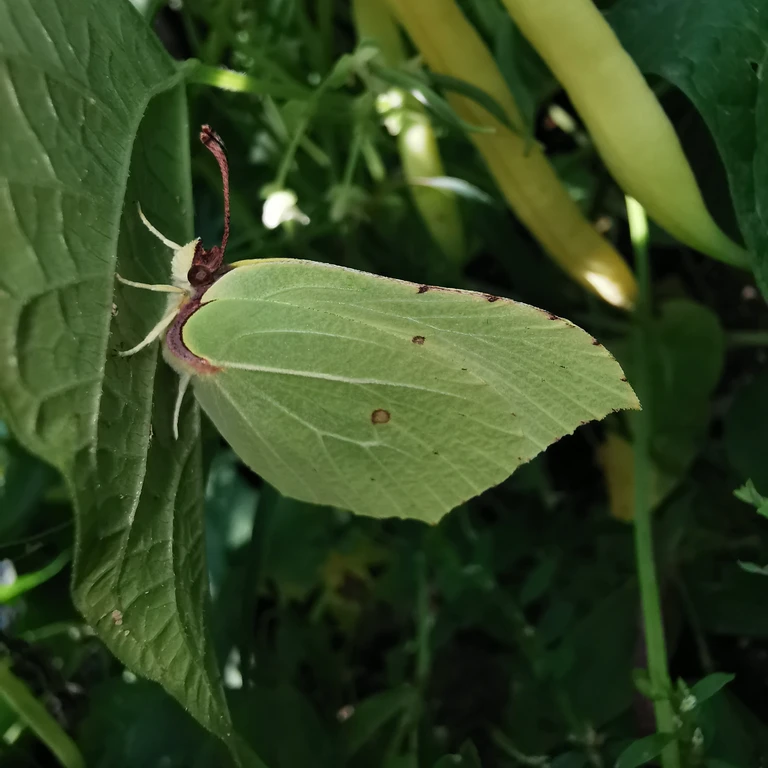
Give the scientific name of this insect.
Gonepteryx rhamni
